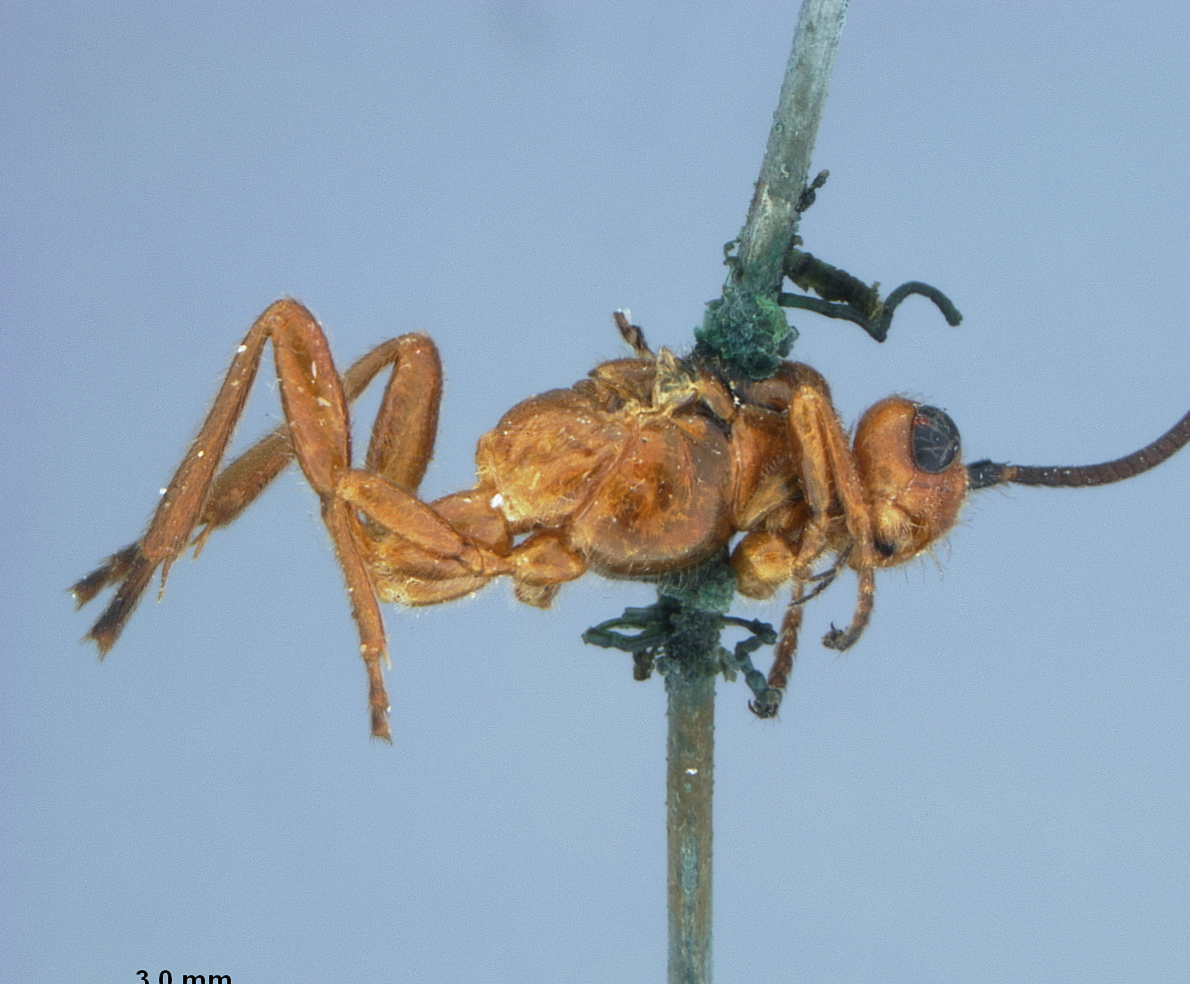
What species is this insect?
Bracon schwarzii
